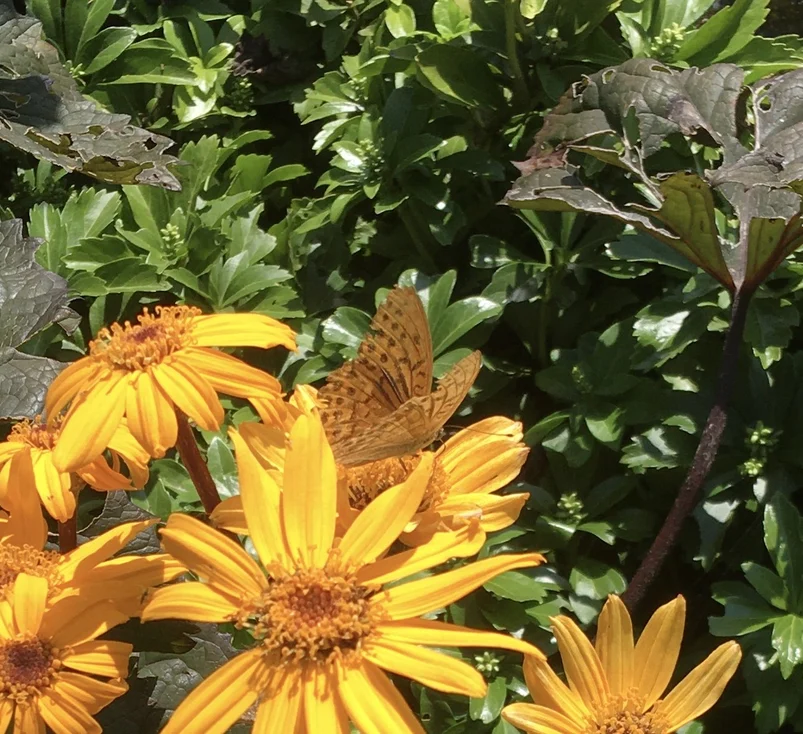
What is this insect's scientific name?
Argynnis paphia
